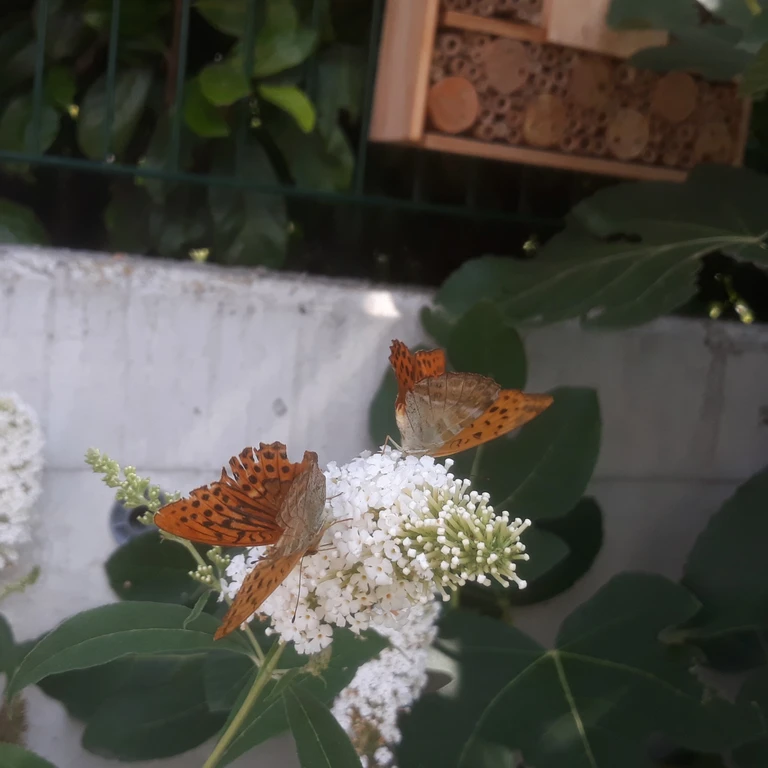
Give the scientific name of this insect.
Argynnis paphia
